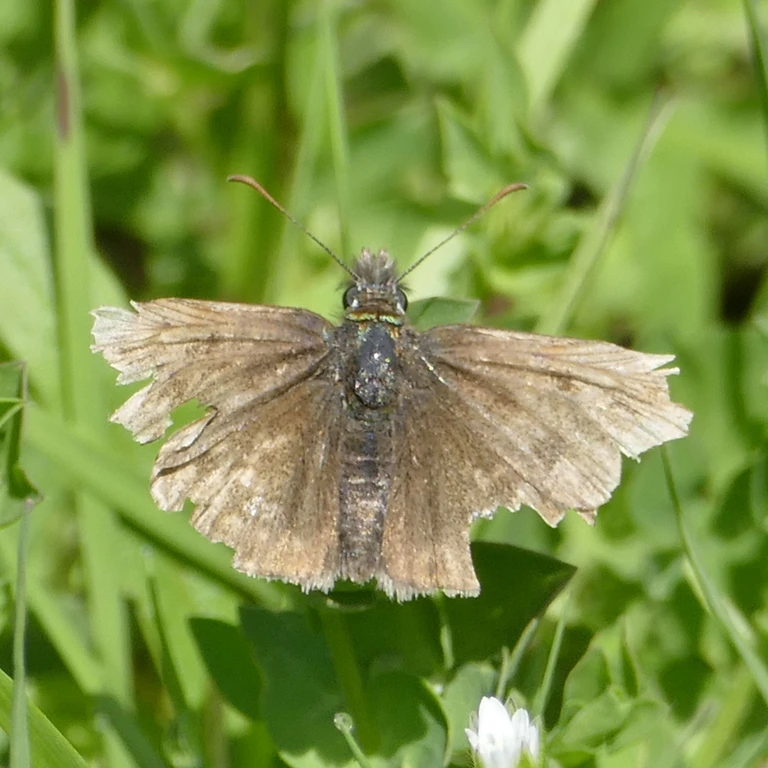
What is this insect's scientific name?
Erynnis tages
